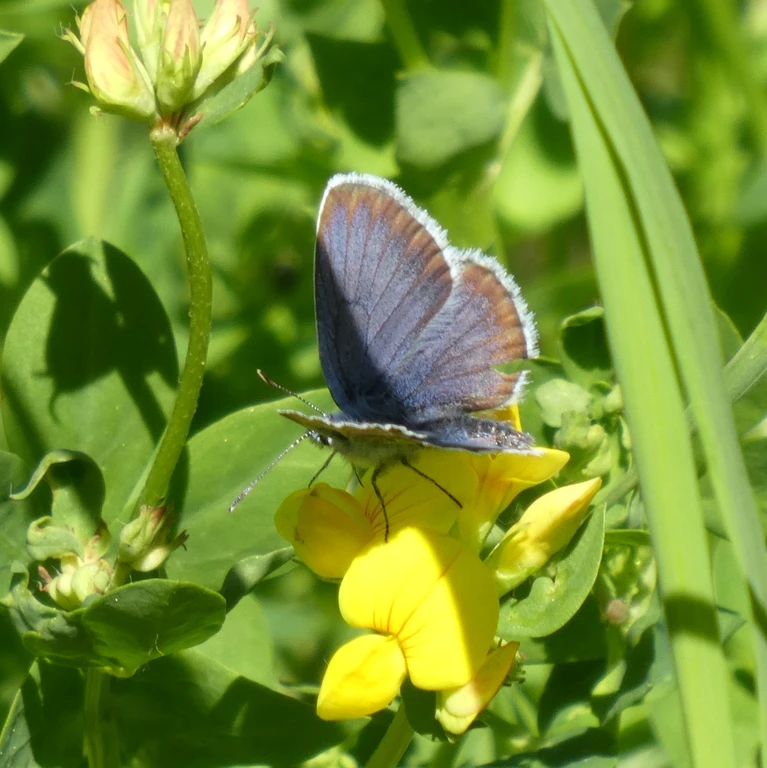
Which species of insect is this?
Plebejus argus
